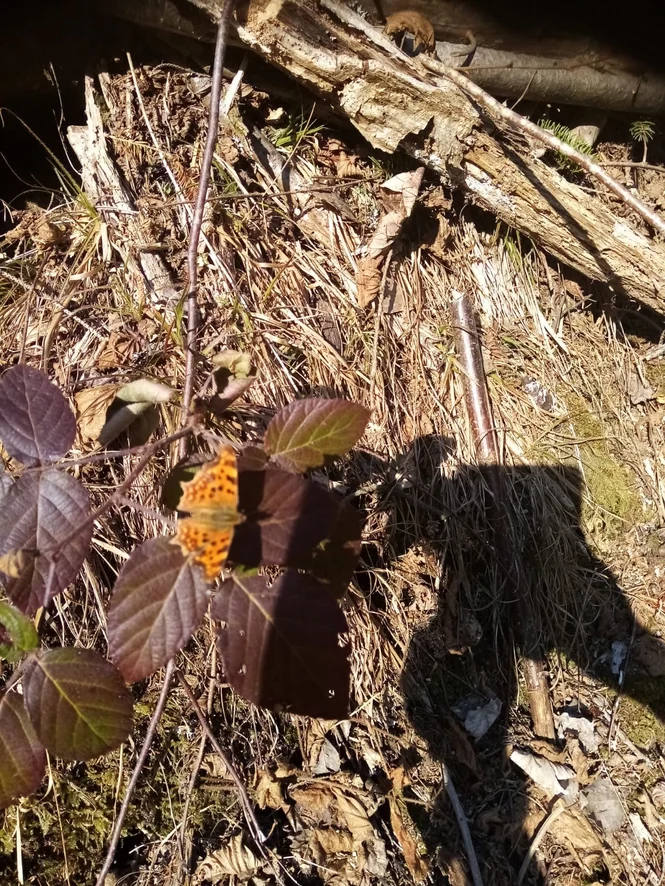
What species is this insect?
Polygonia c-album
